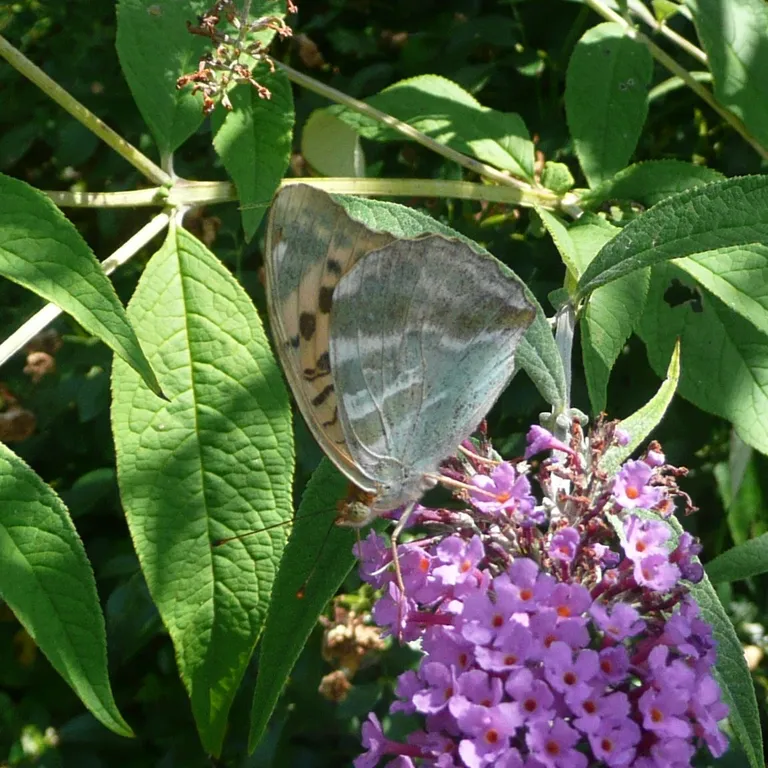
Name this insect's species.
Argynnis paphia
